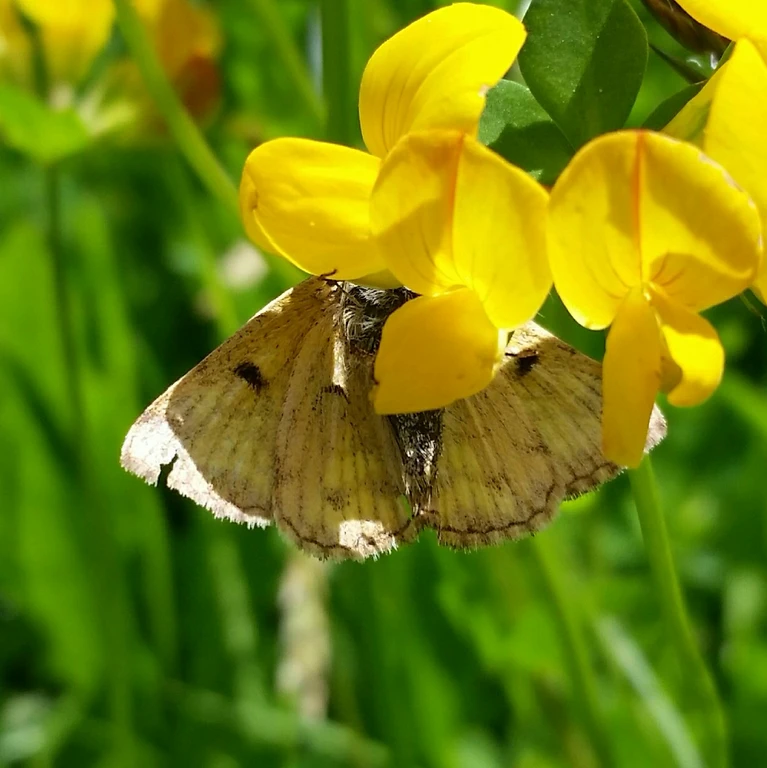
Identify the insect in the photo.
Euclidia glyphica
